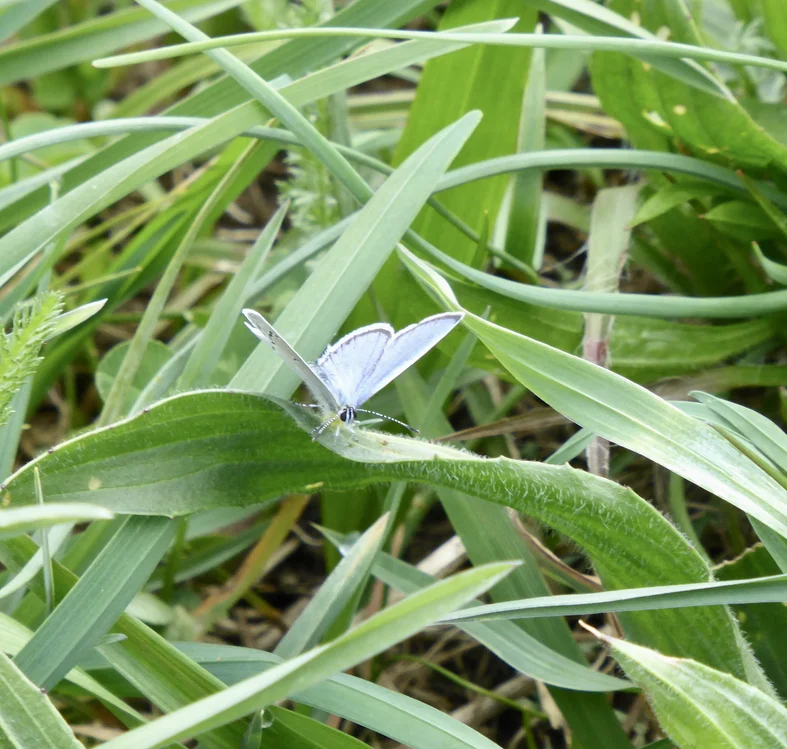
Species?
Cupido argiades (also Elkalyce argiades)
